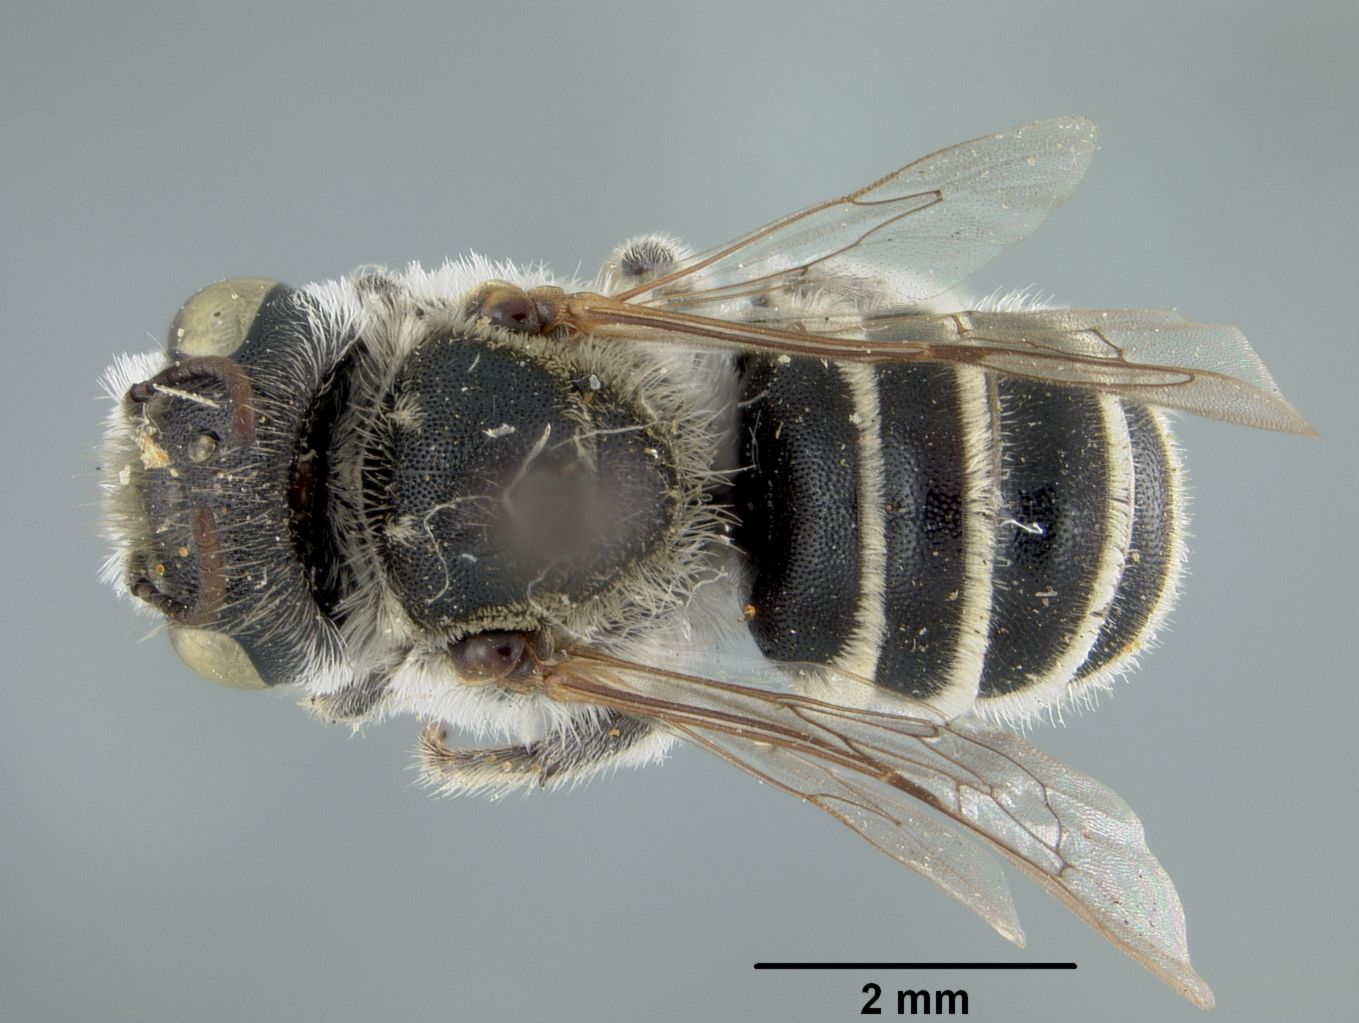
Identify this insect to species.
Ashmeadiella dimalla
